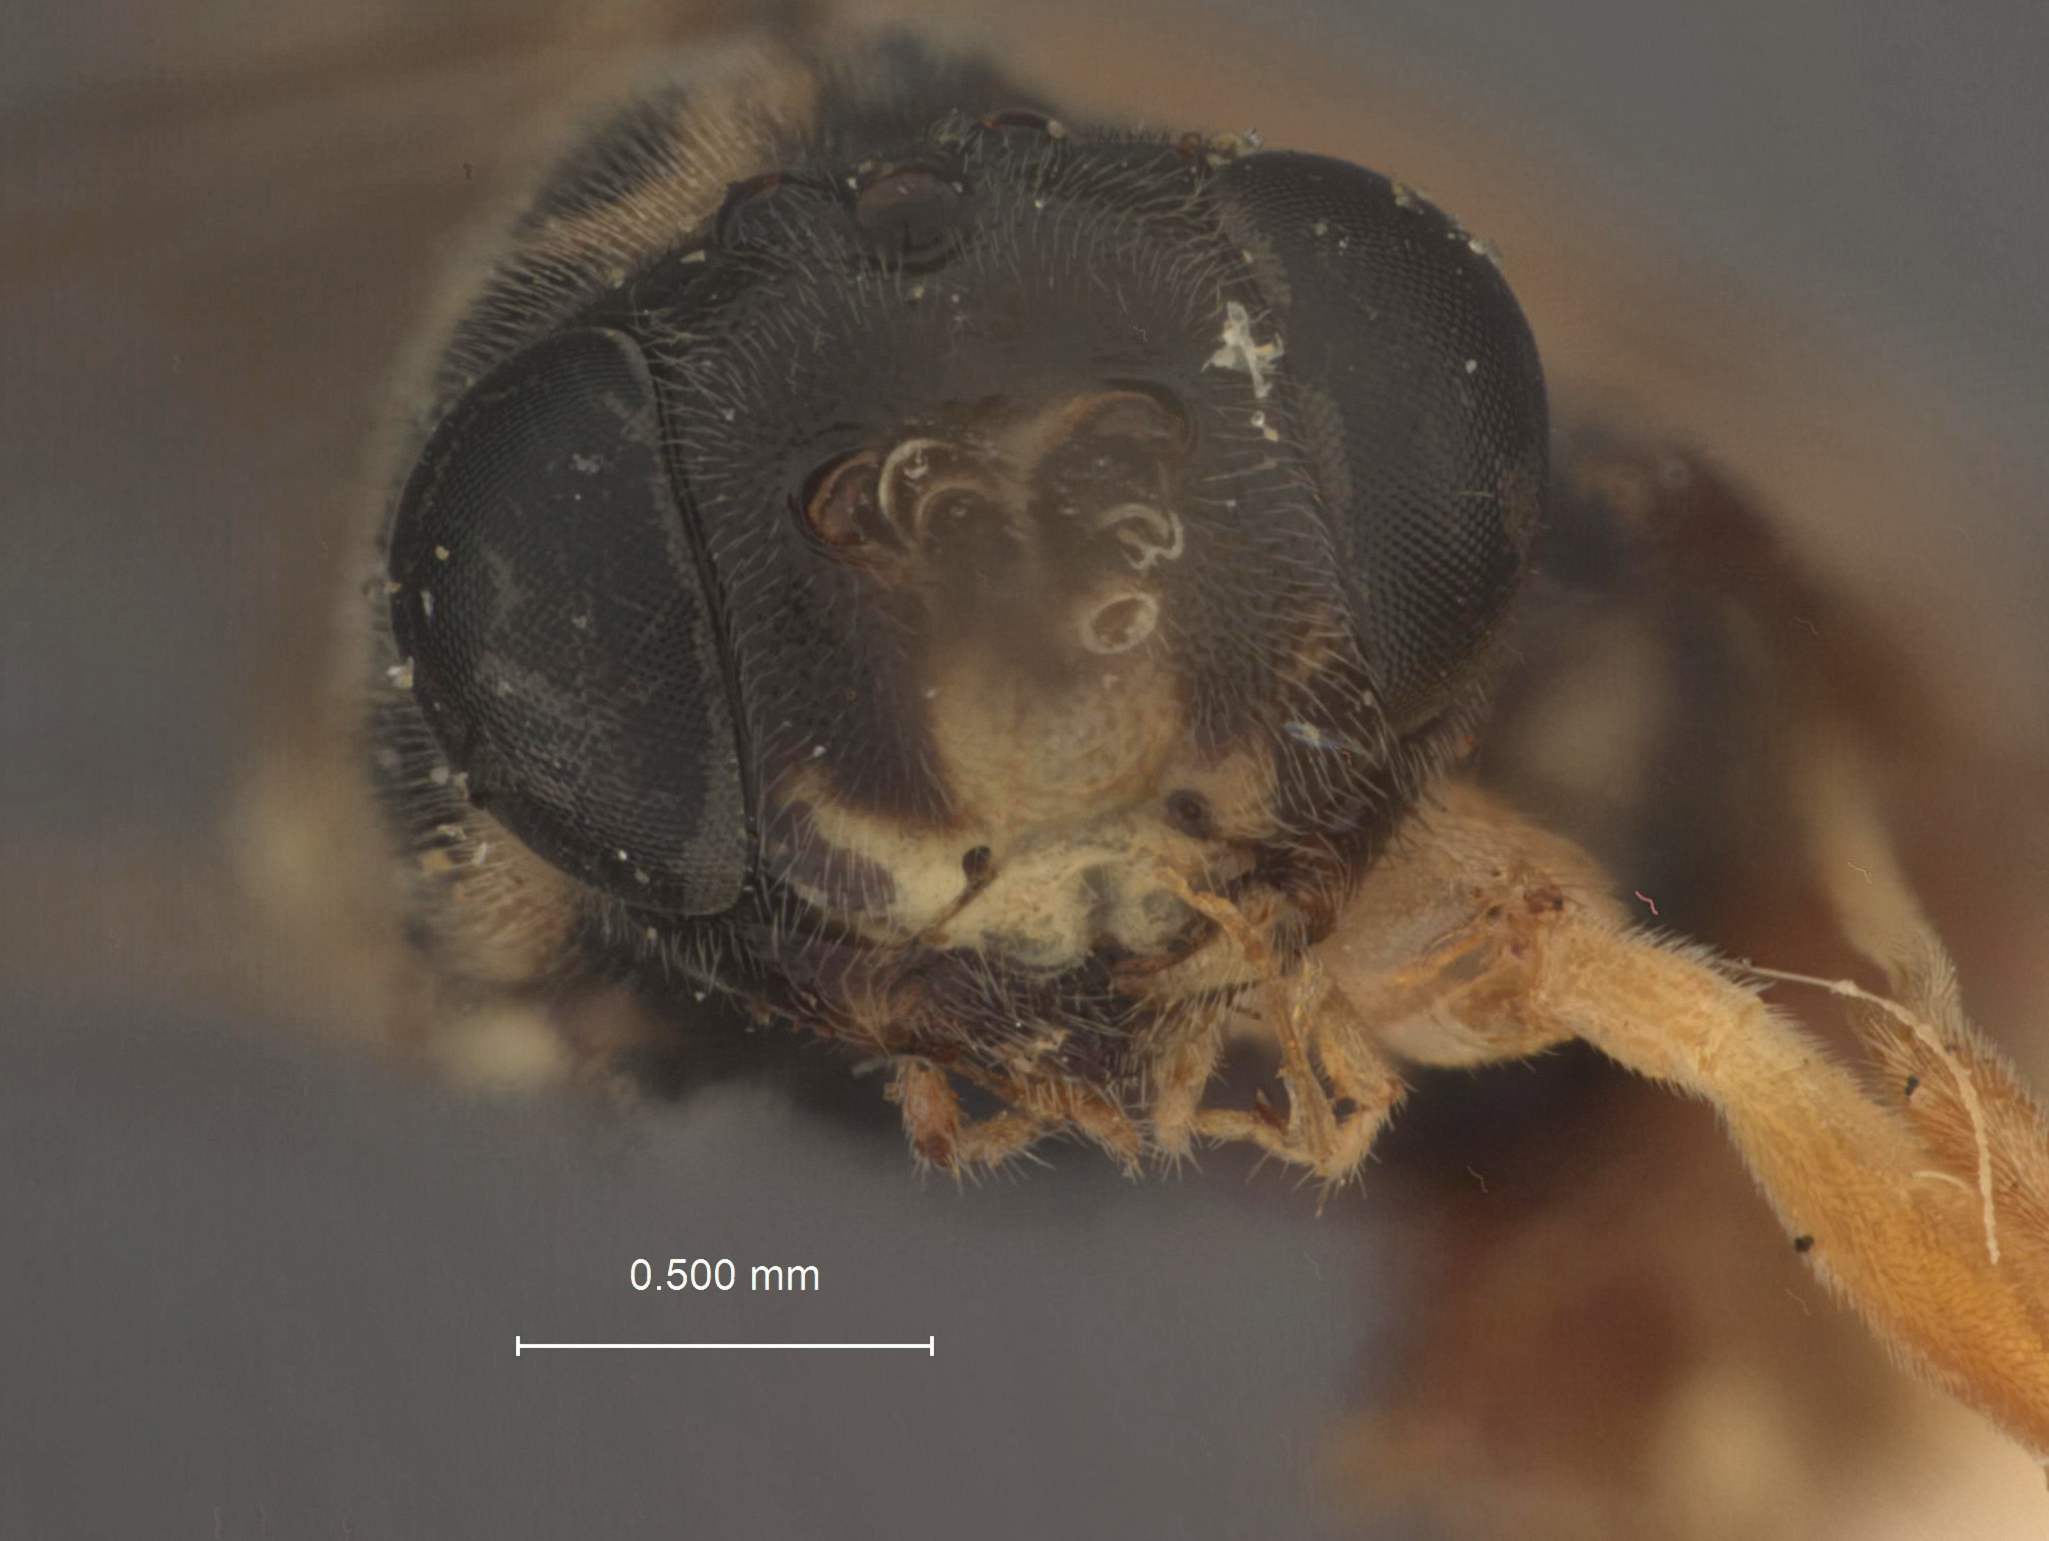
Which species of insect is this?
Phthorima sulciclypeus
